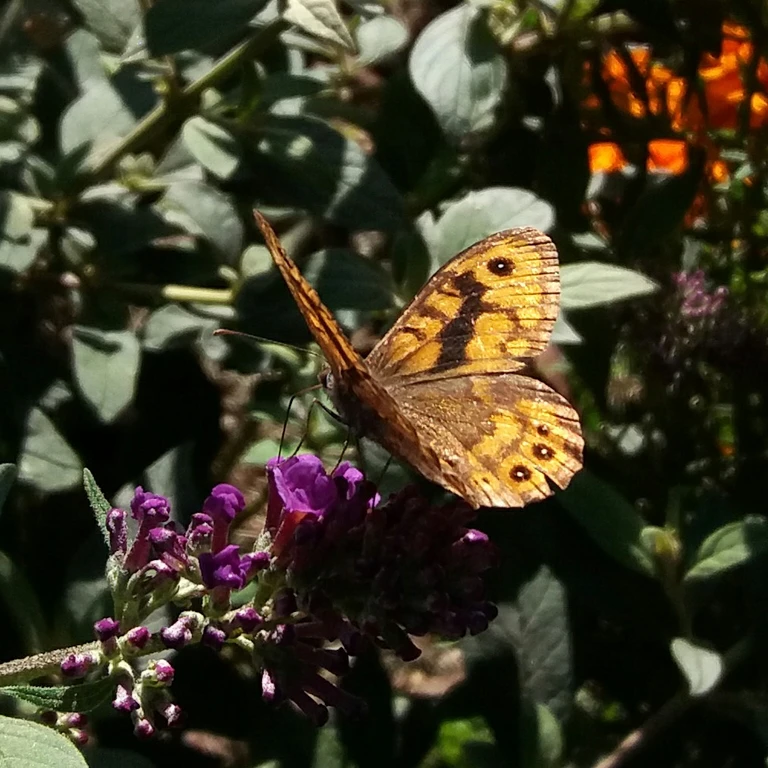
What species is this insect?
Lasiommata megera (also Pararge megera)
